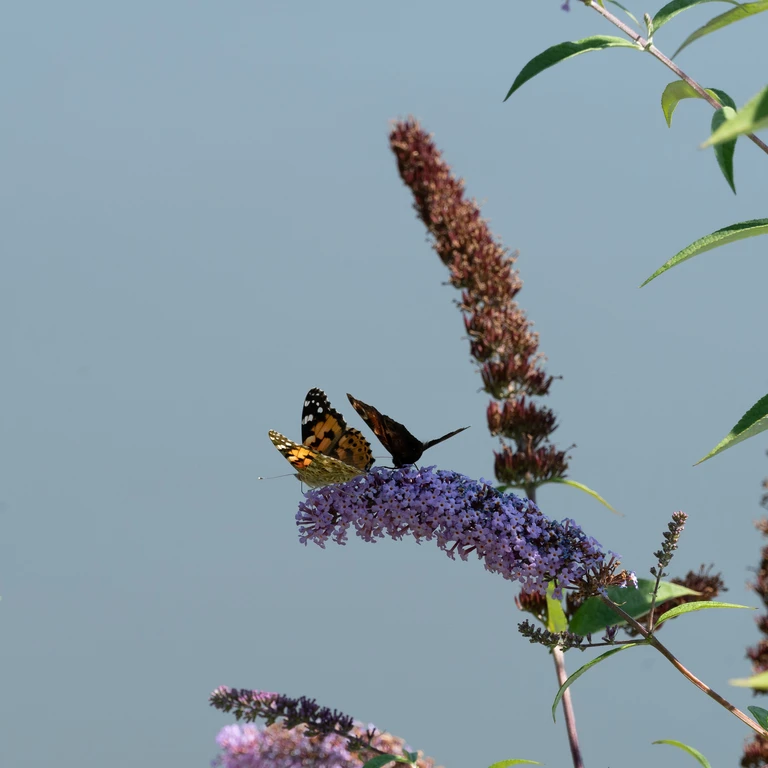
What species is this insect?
Vanessa cardui
